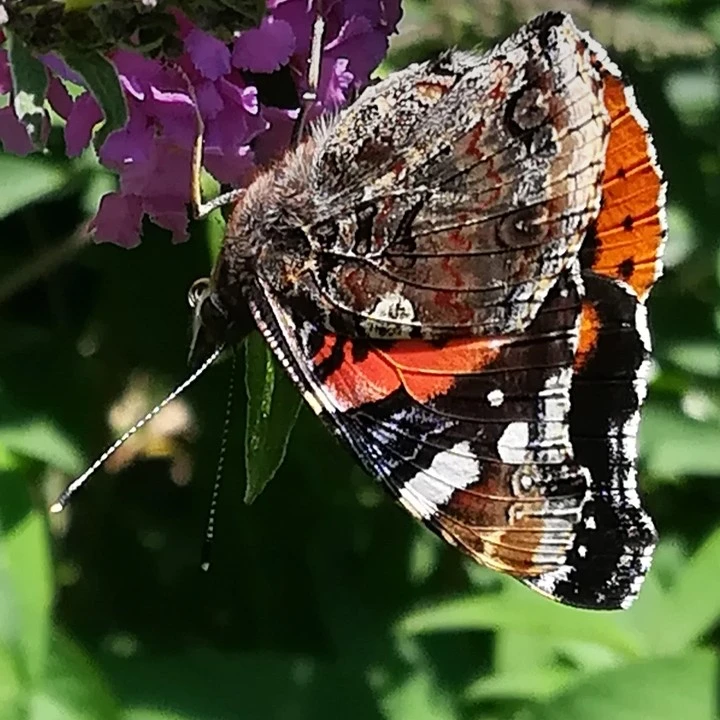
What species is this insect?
Vanessa atalanta
